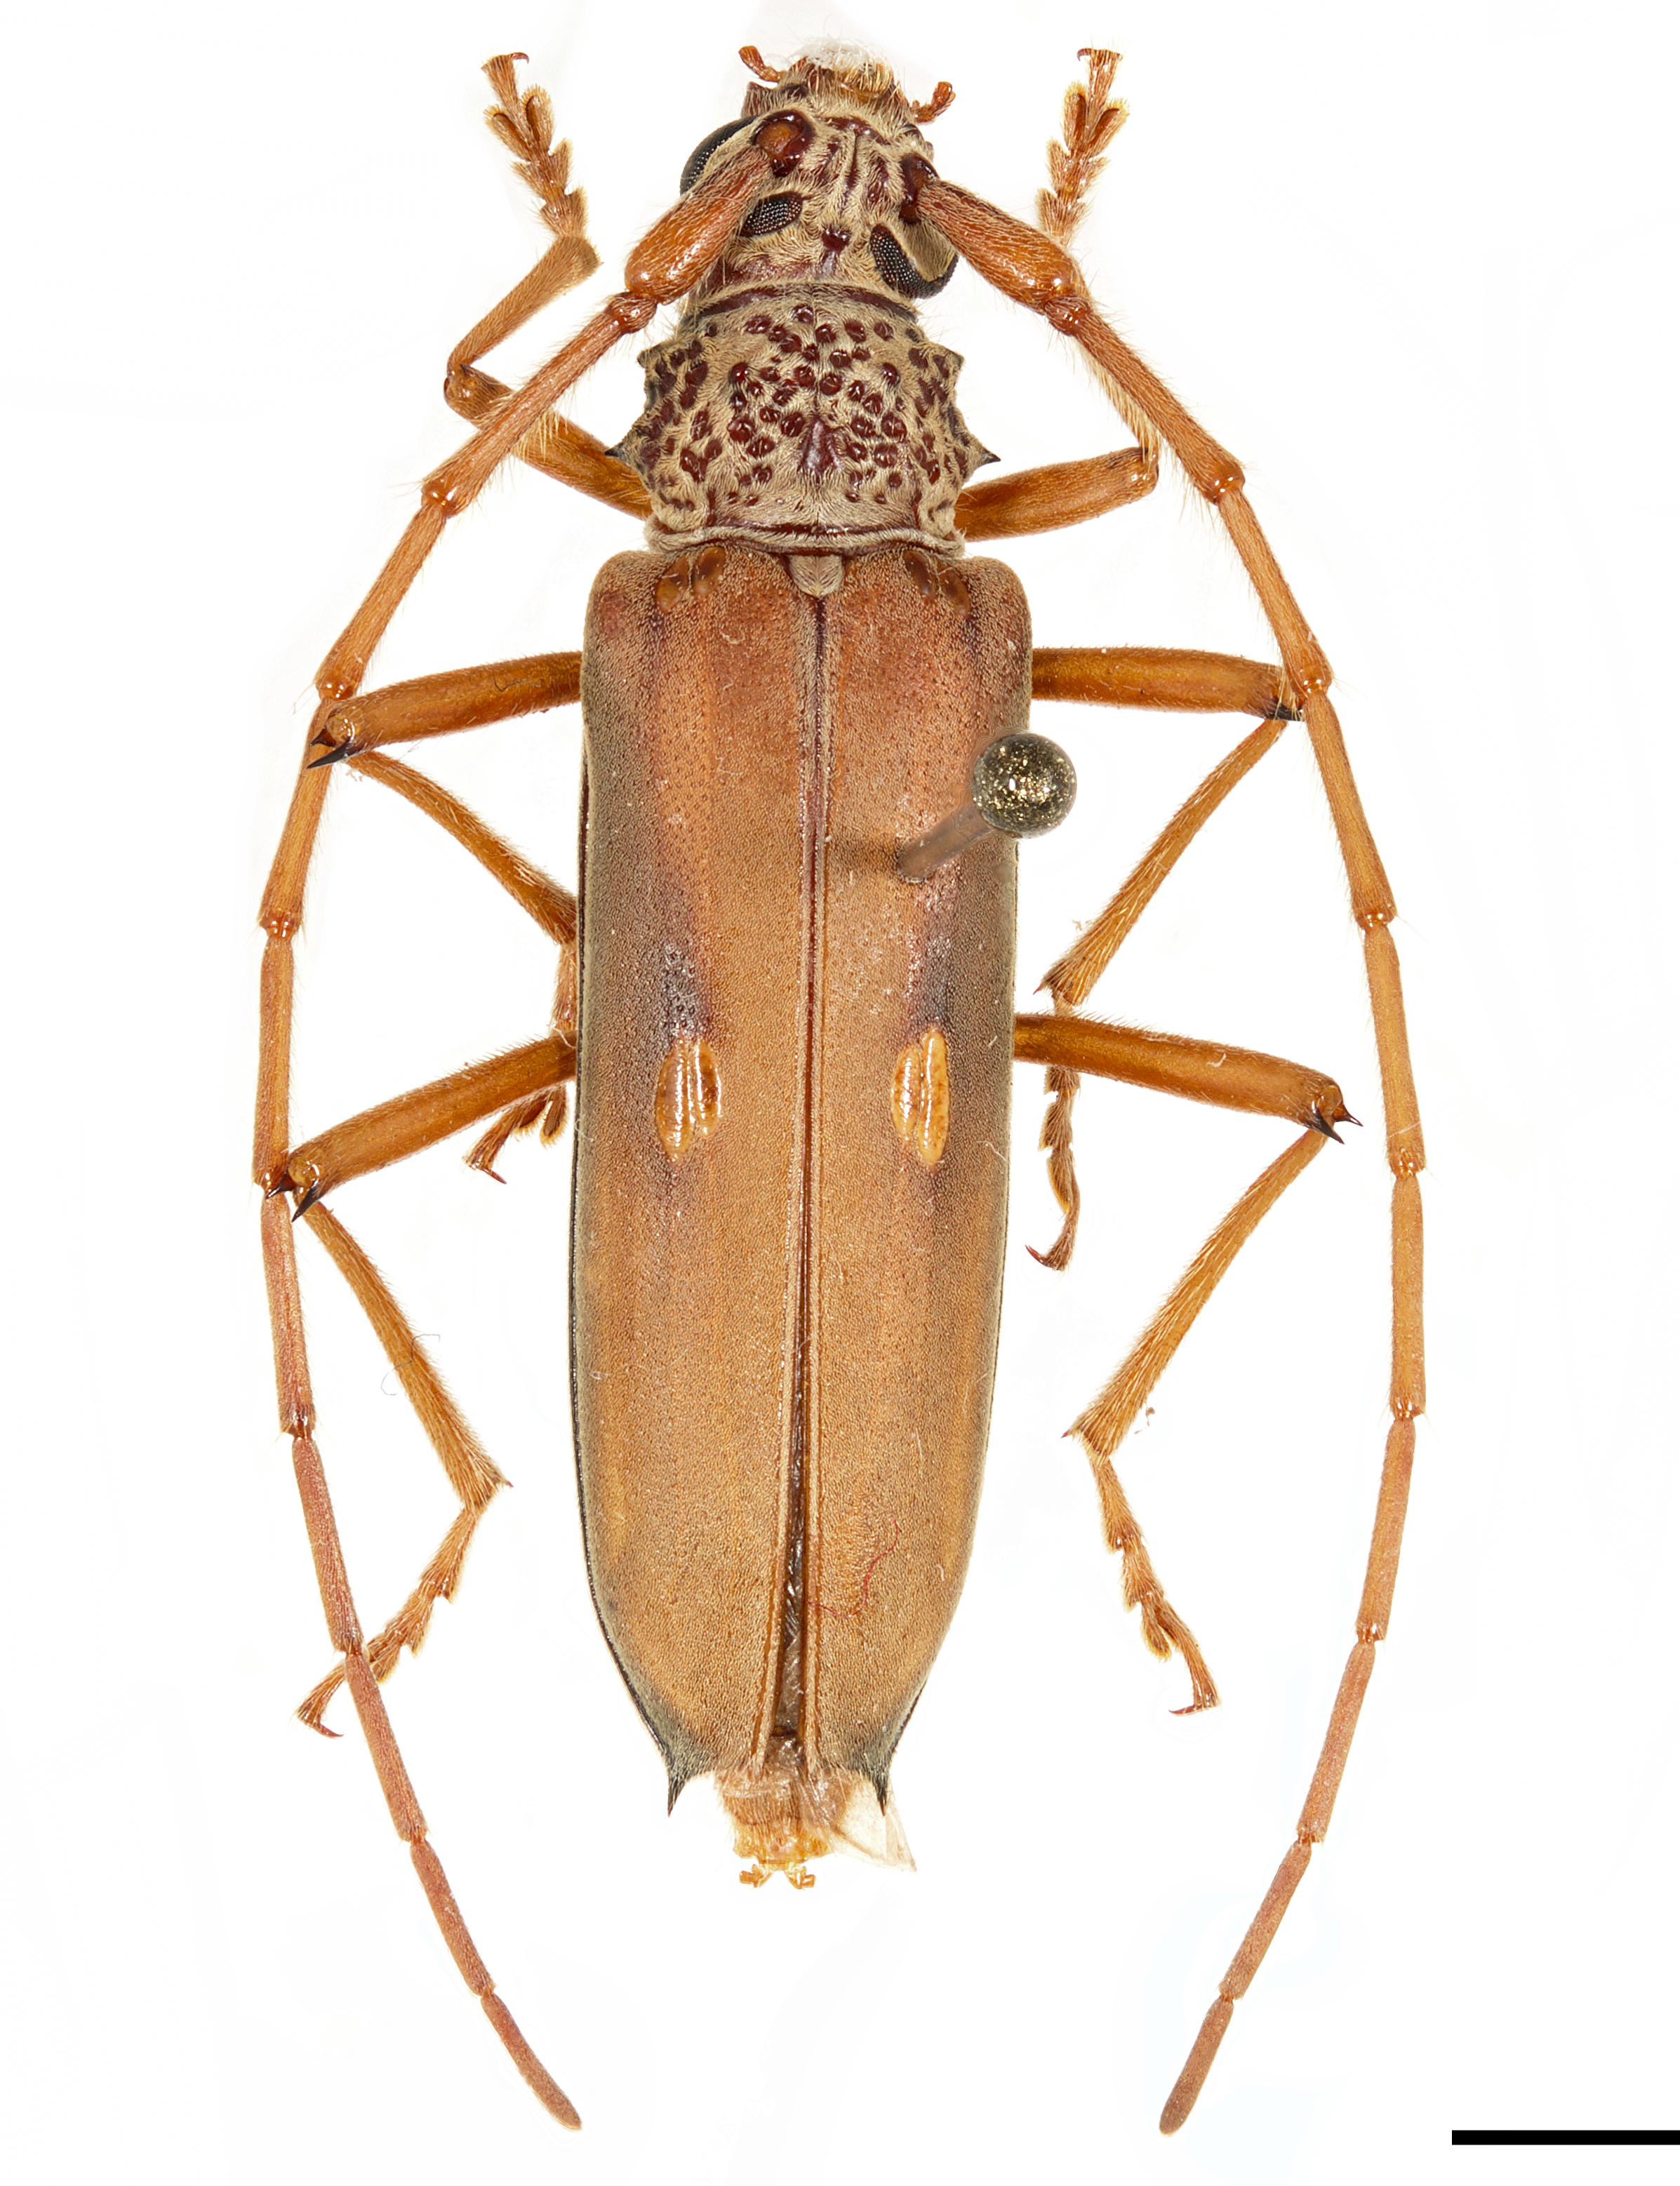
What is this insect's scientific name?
Susuacanga octoguttata
